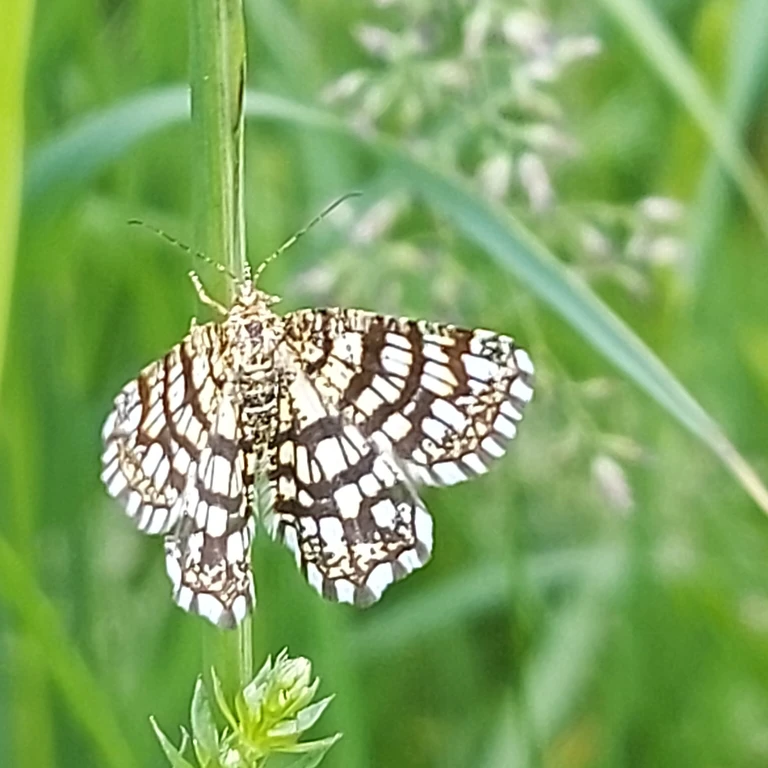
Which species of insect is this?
Chiasmia clathrata
